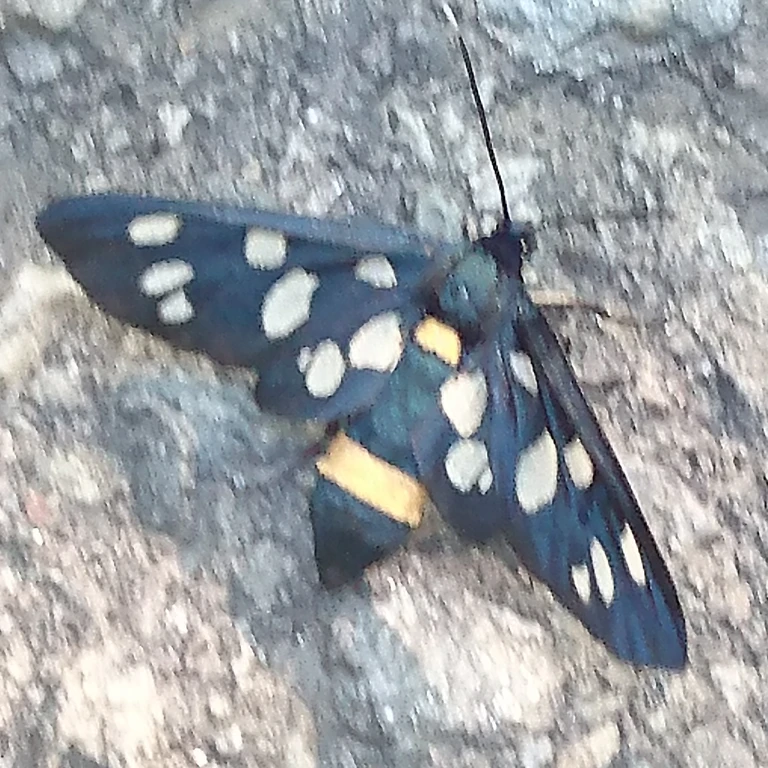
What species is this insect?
Amata phegea
